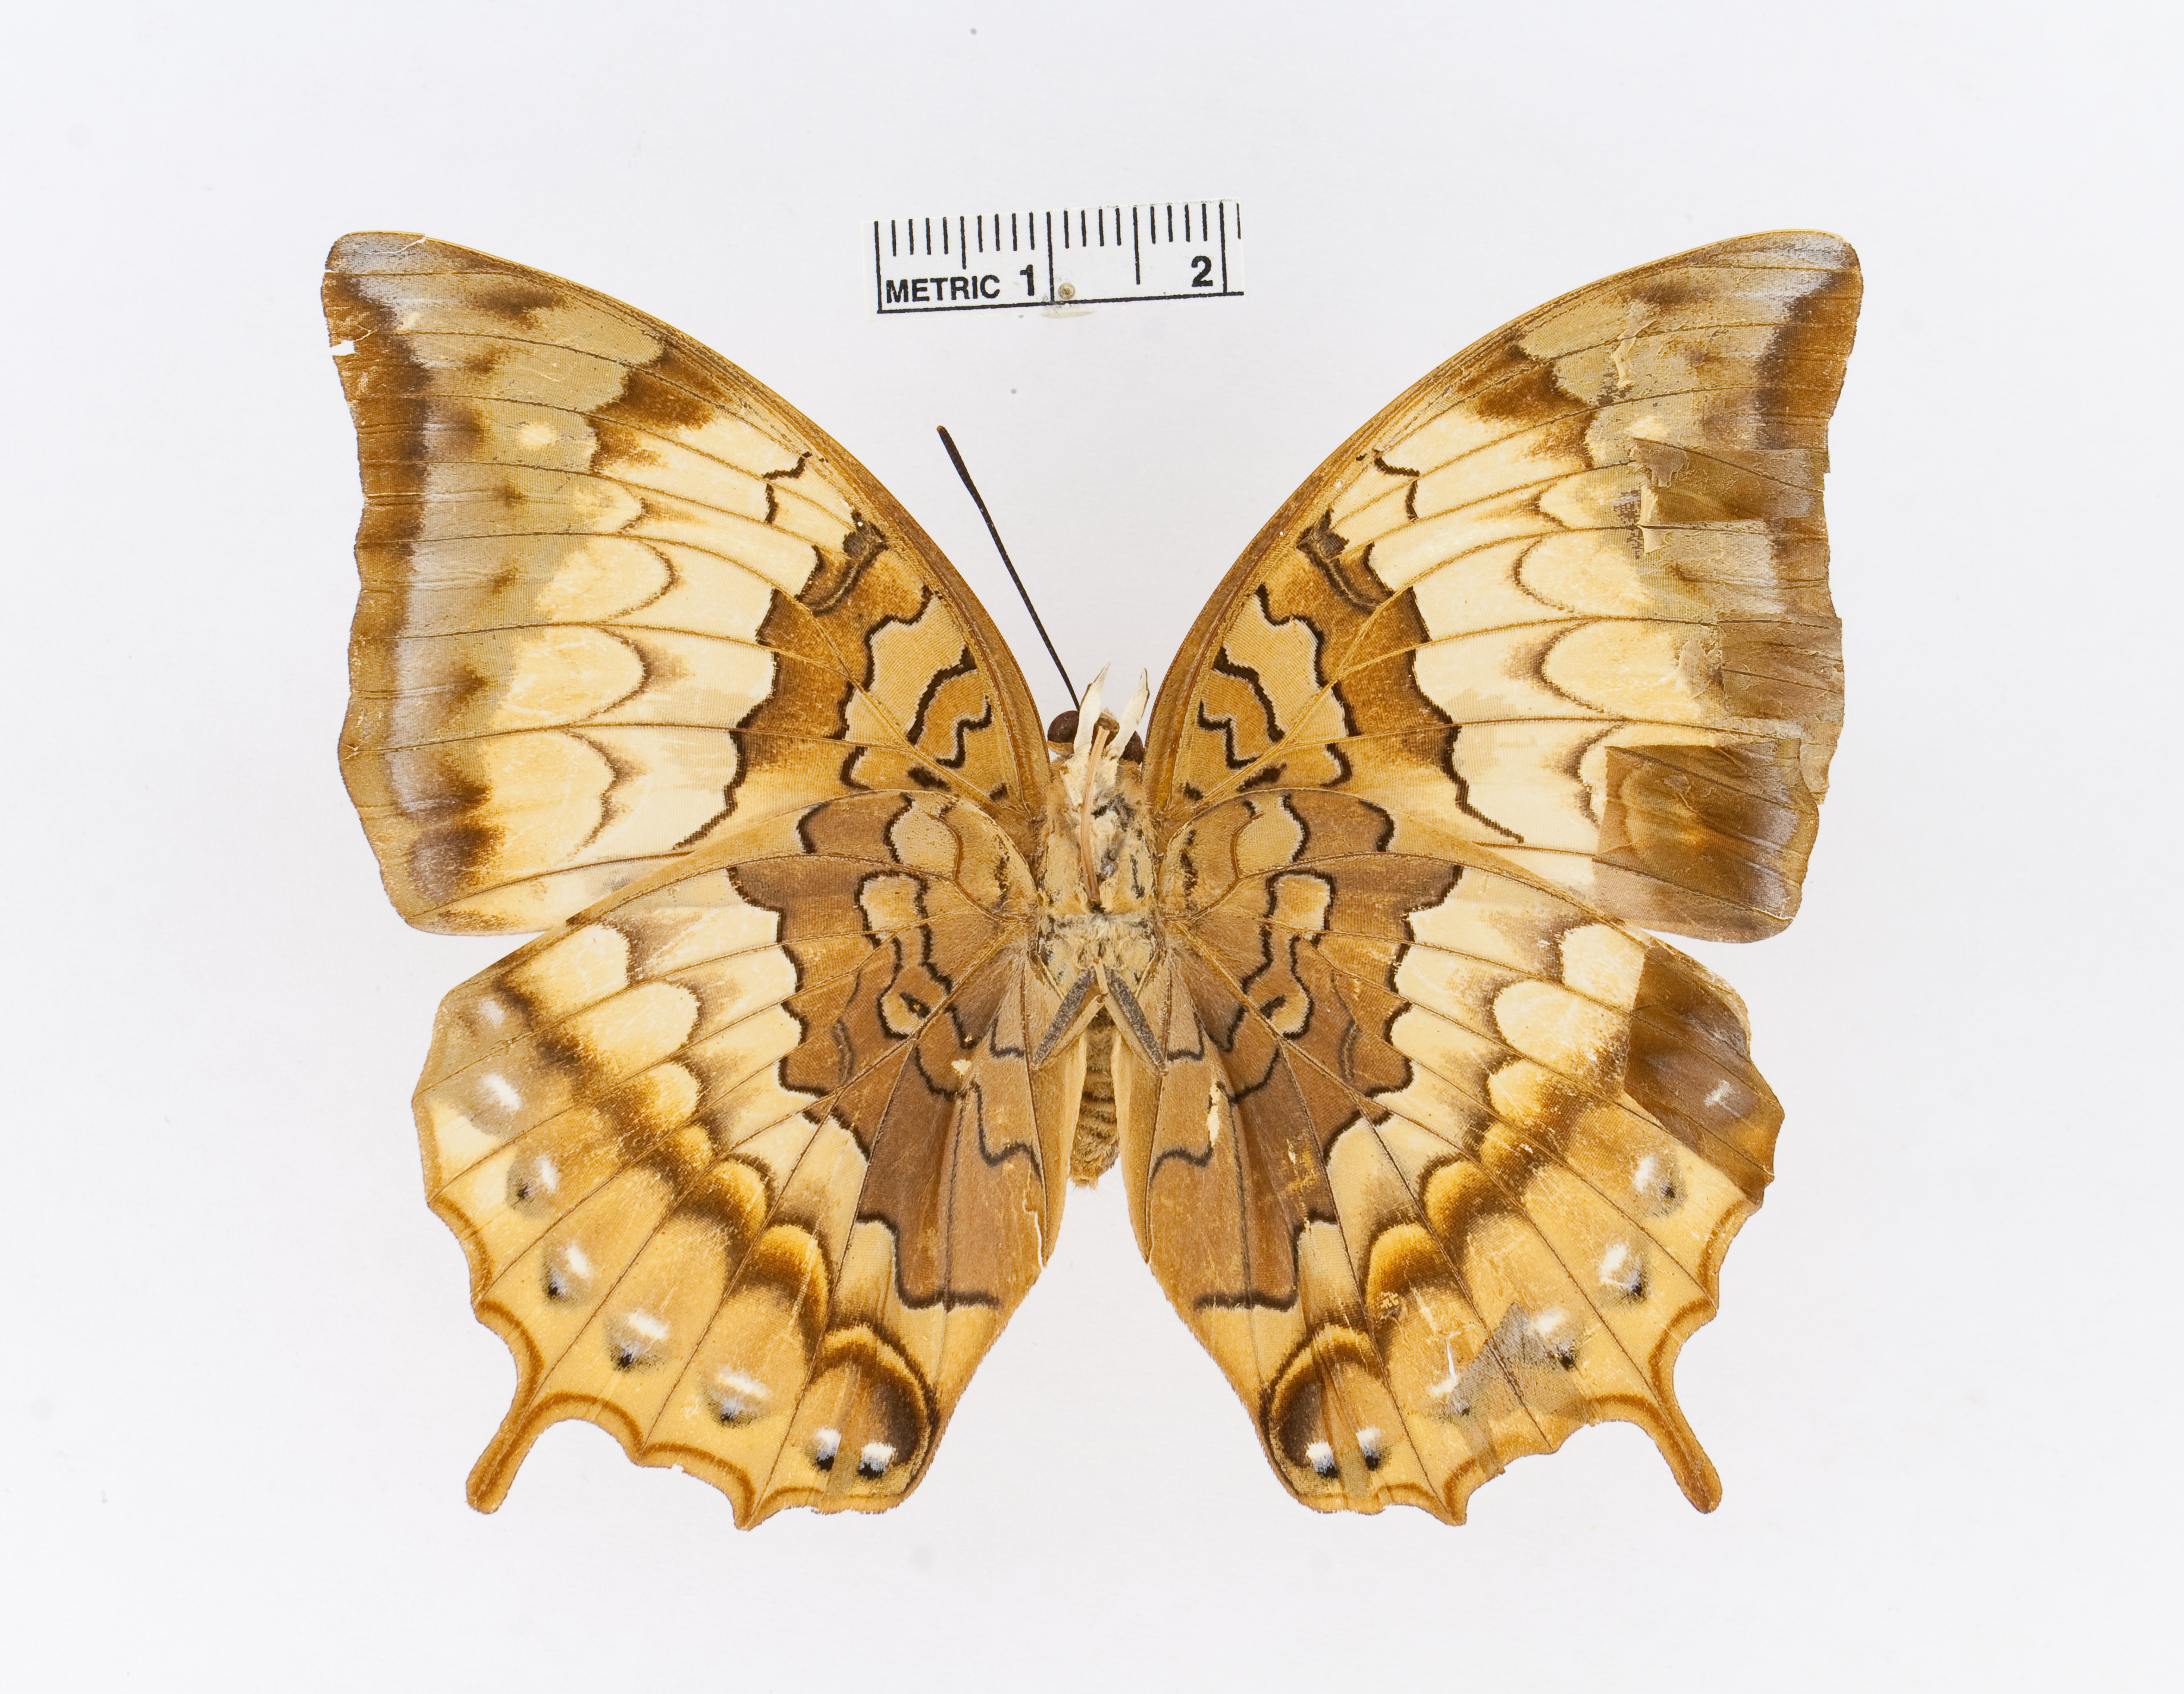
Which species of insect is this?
Charaxes psaphon
